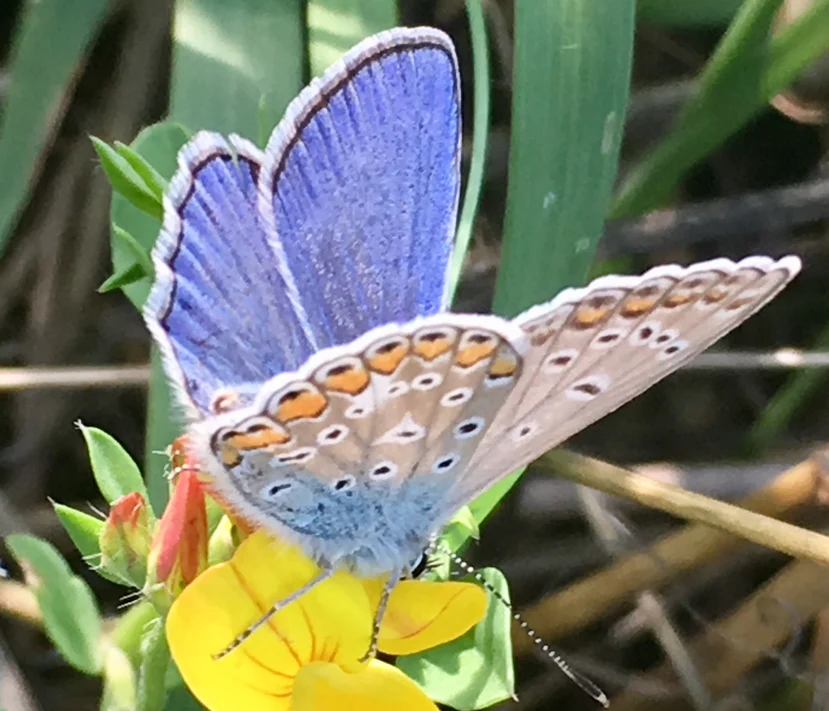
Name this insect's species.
Polyommatus icarus
